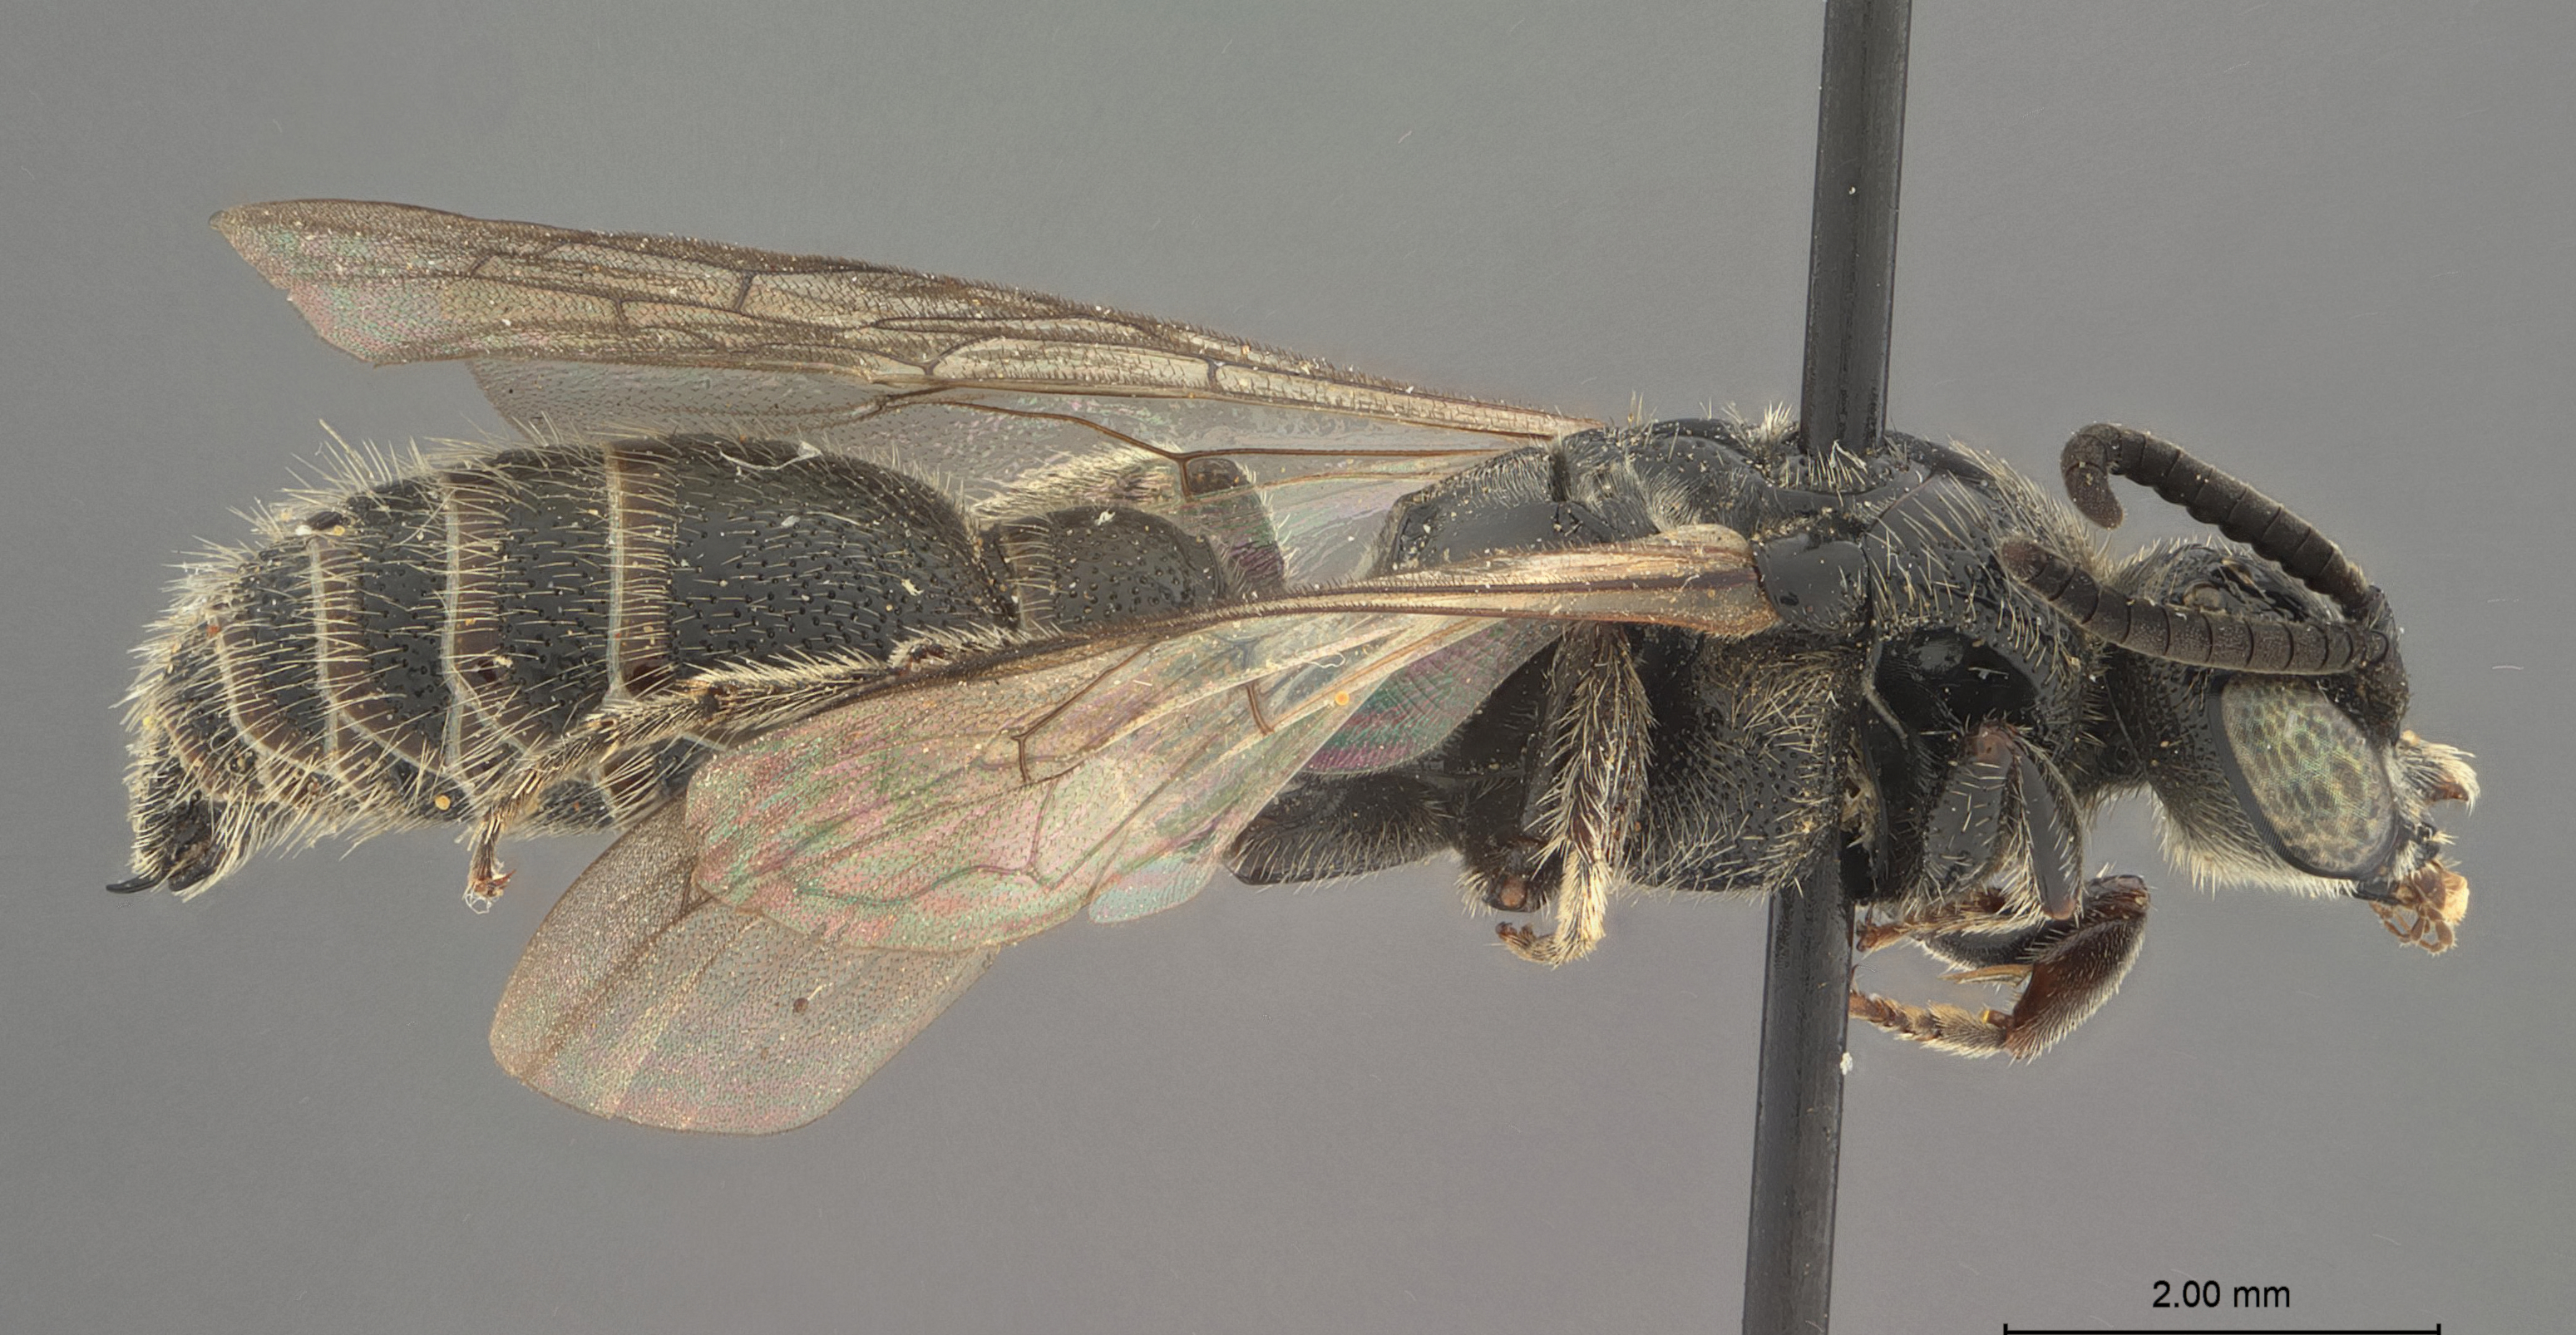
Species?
Nedtiphia barbata
